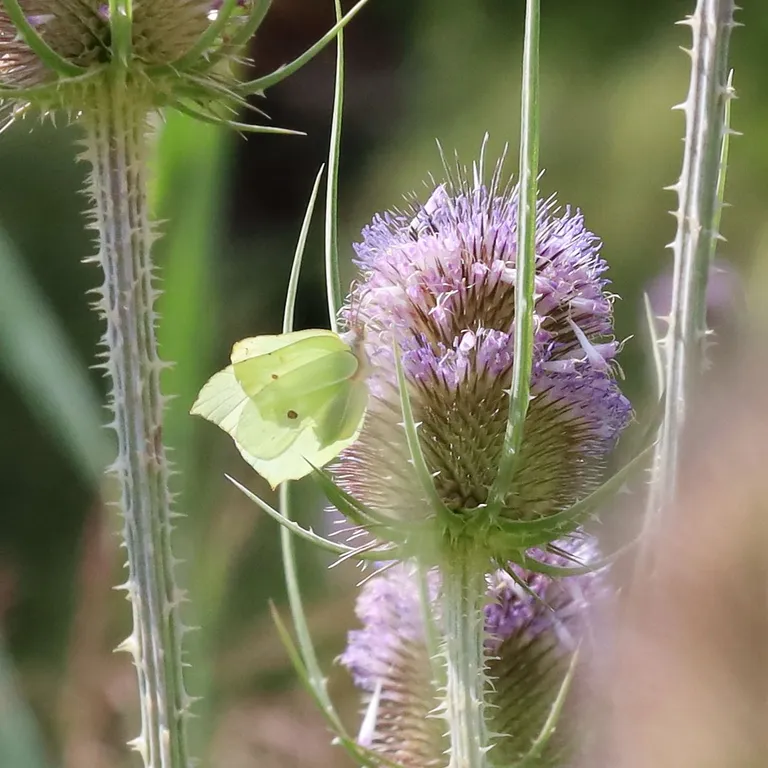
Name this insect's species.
Gonepteryx rhamni
